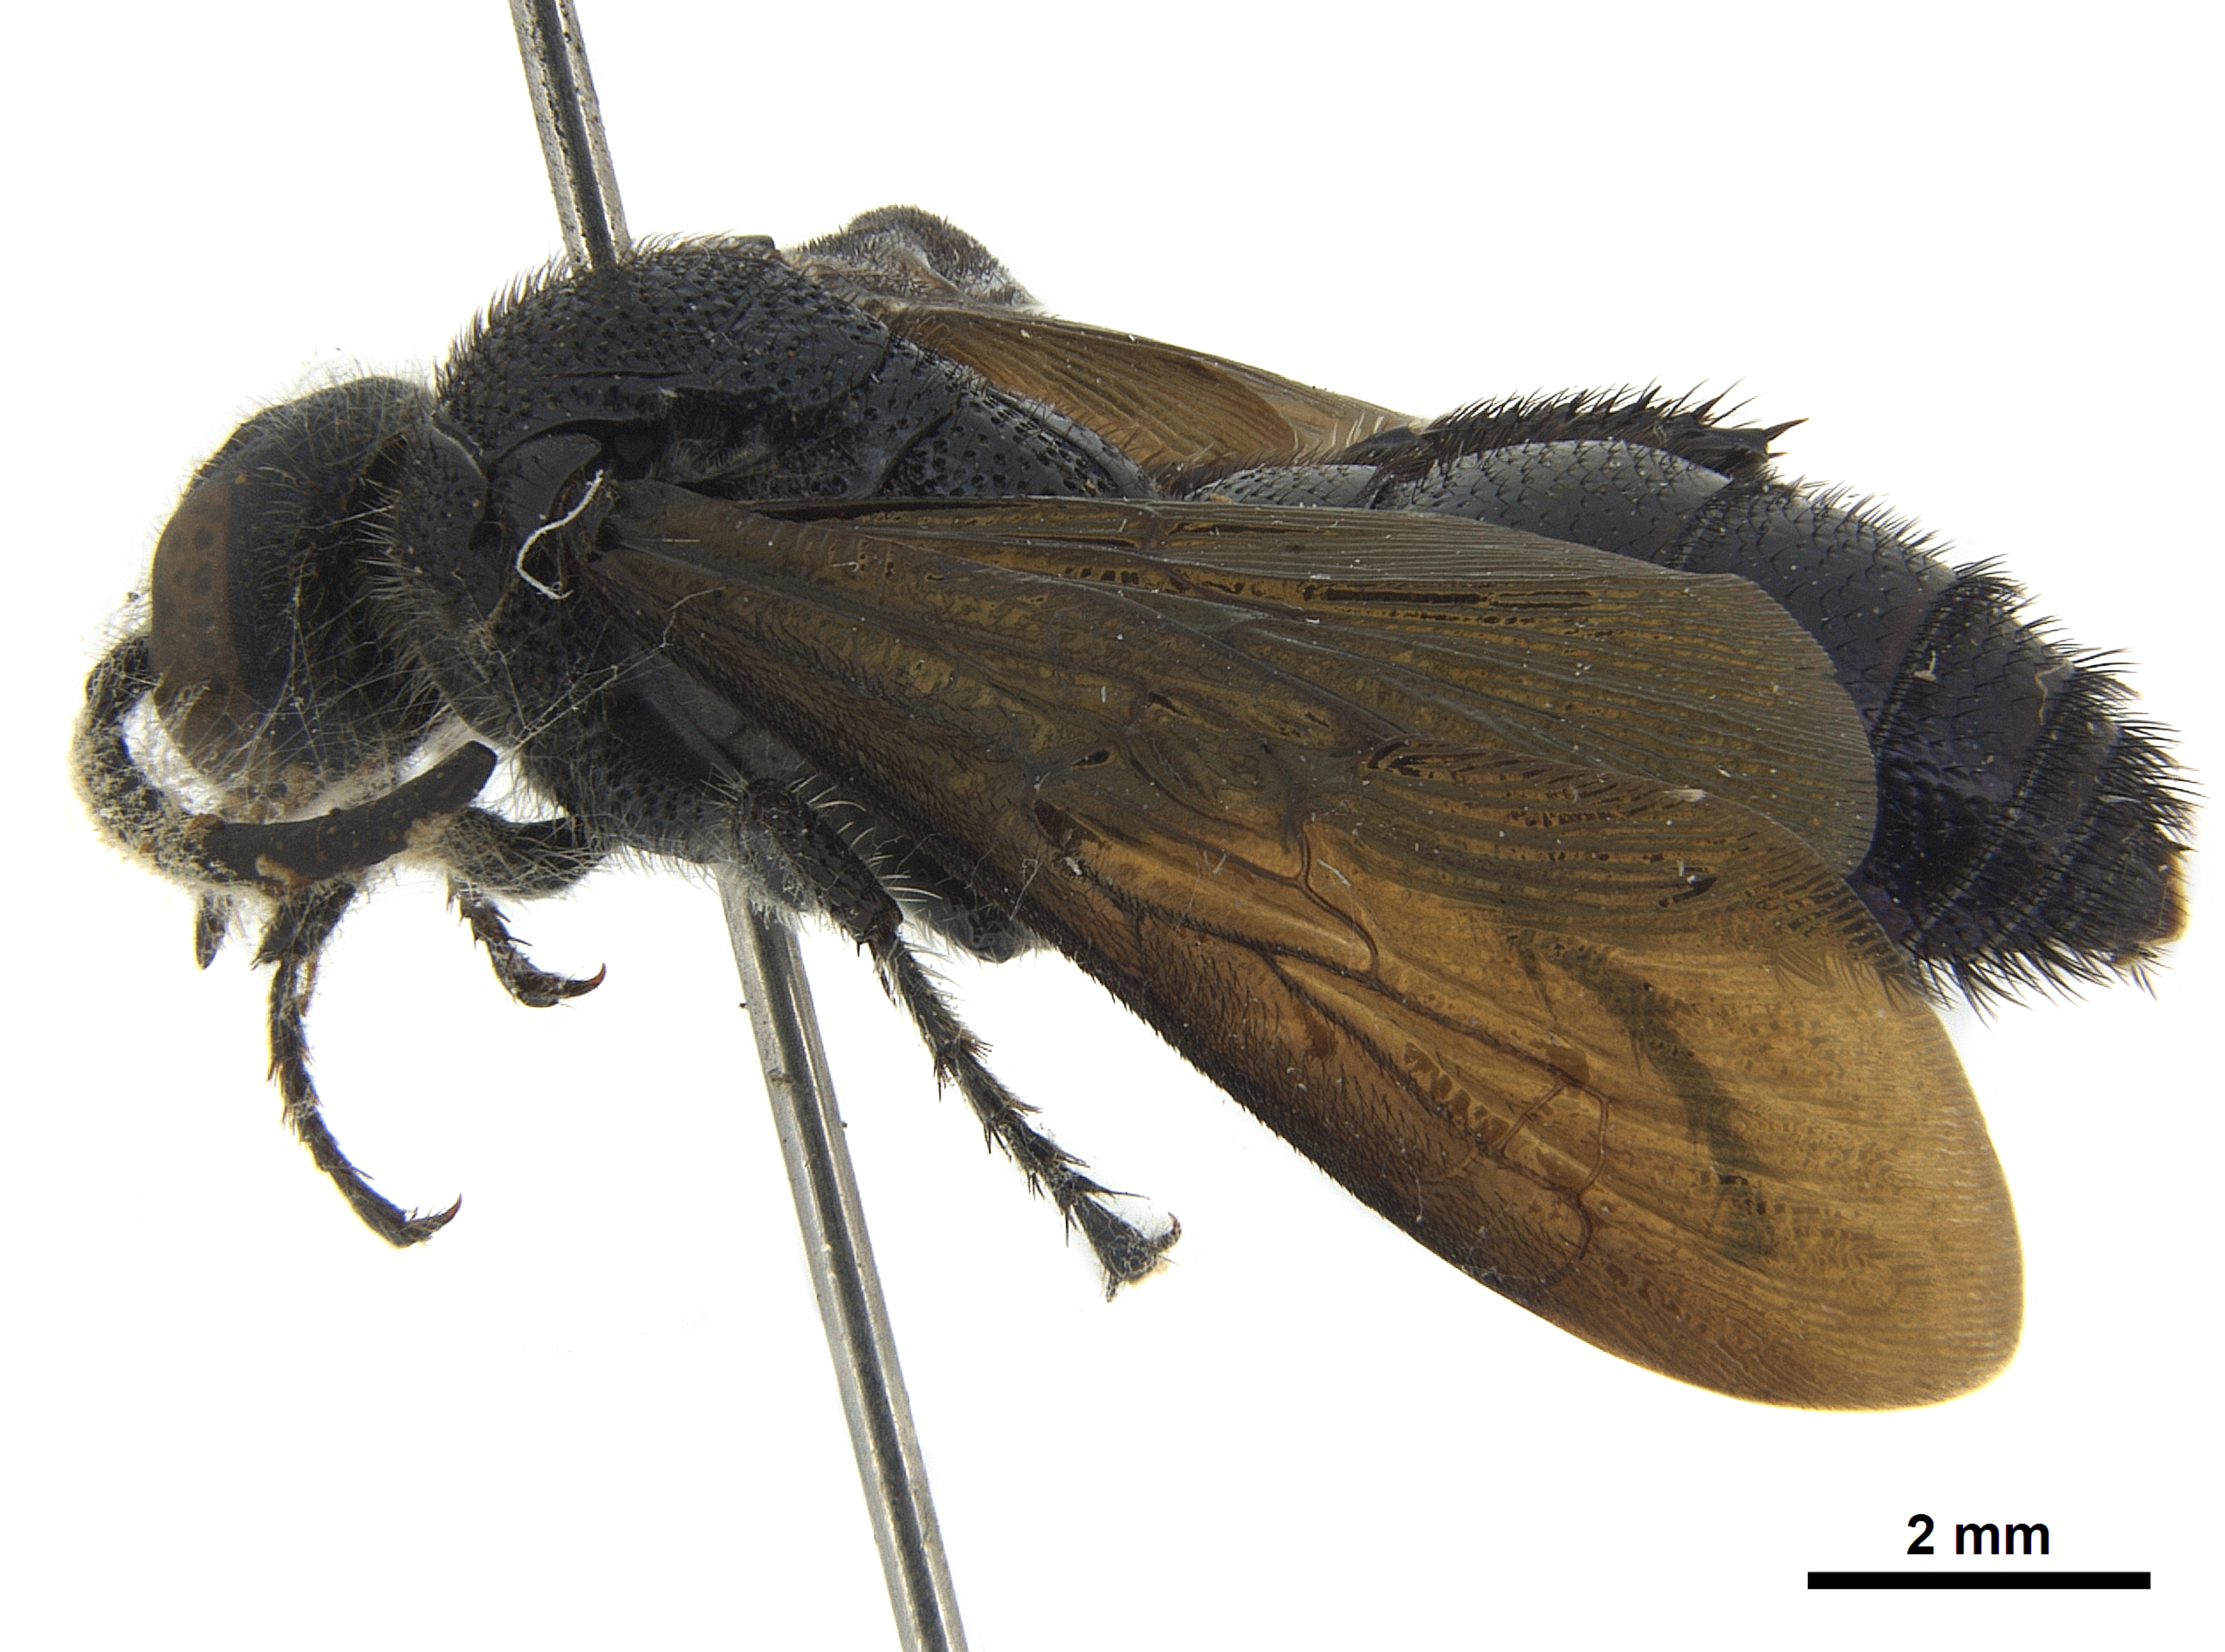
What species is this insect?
Microscolia kollari
